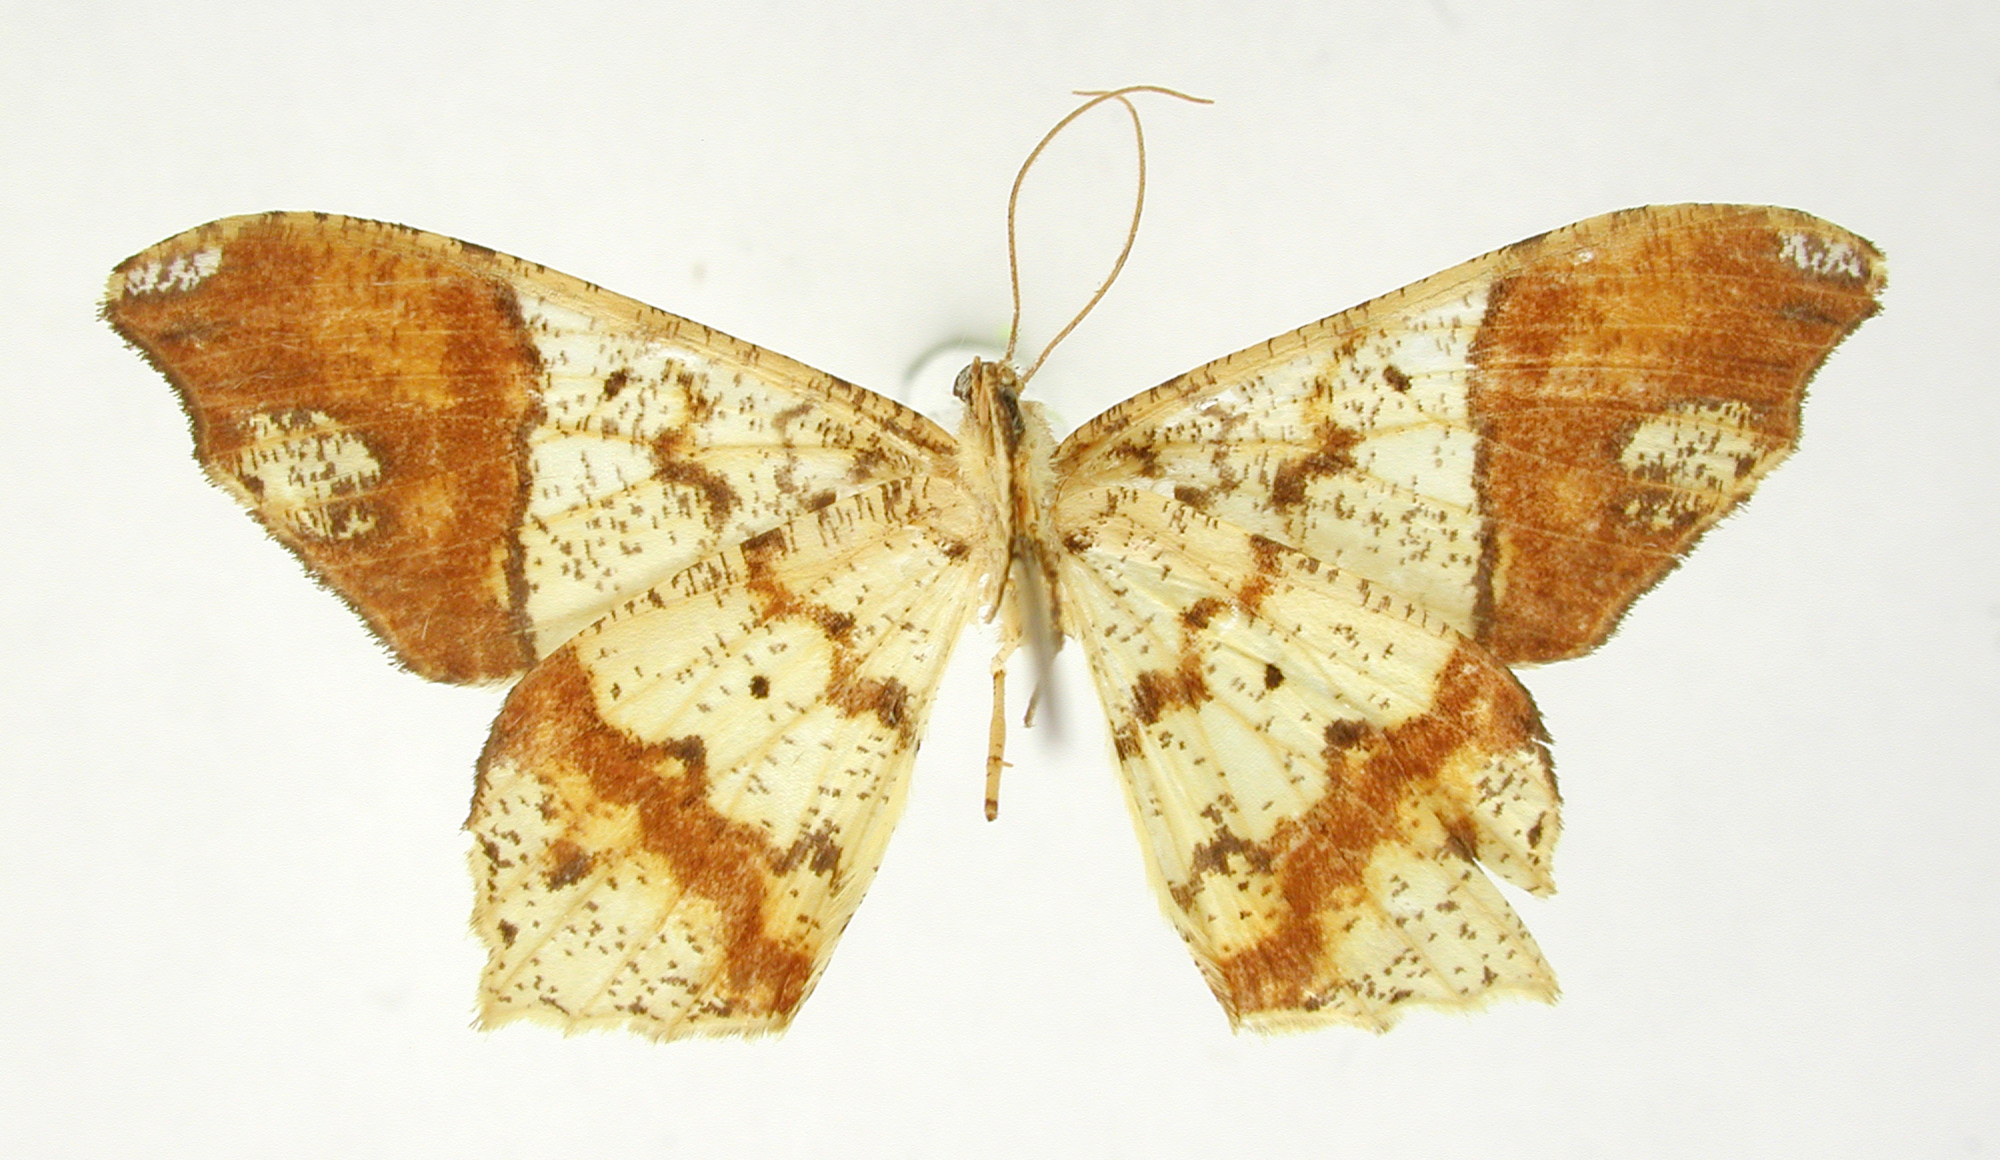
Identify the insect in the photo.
Semiothisa ferina
